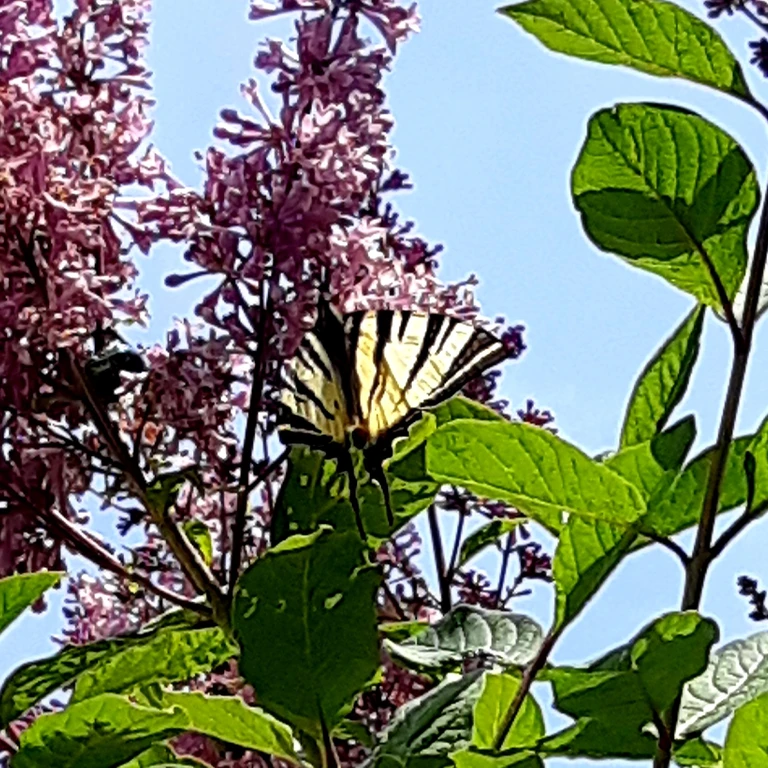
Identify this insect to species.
Iphiclides podalirius
